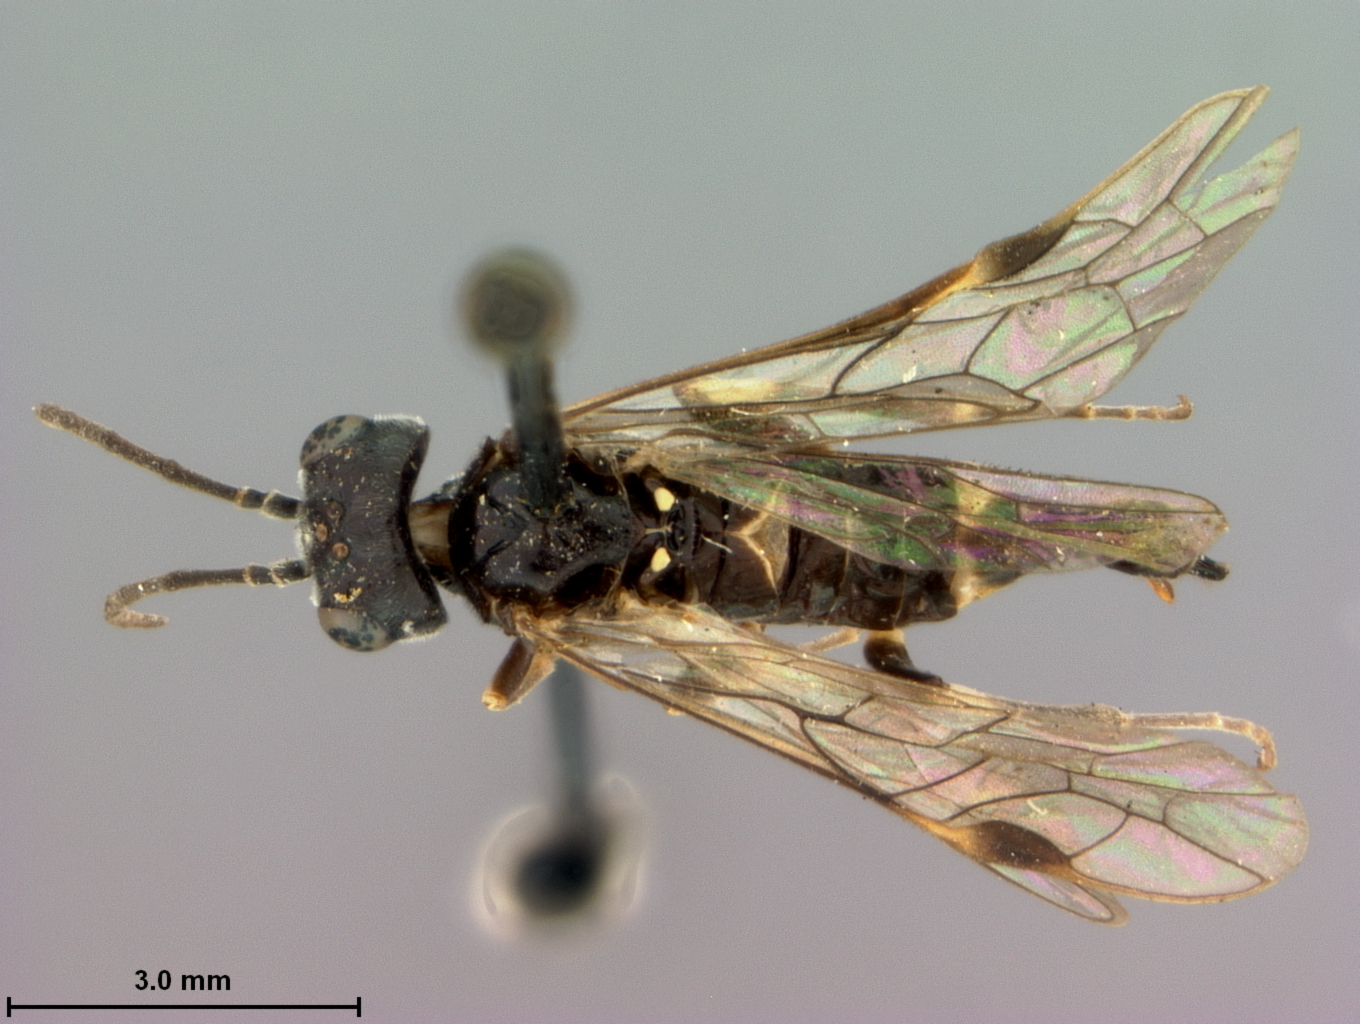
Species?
Allantus cinctus
